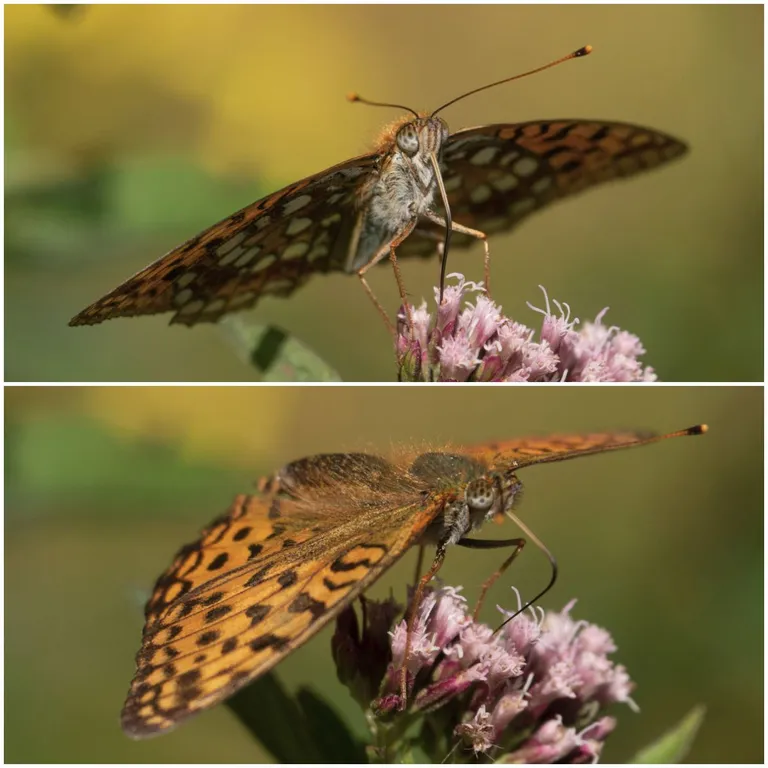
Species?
Fabriciana adippe
